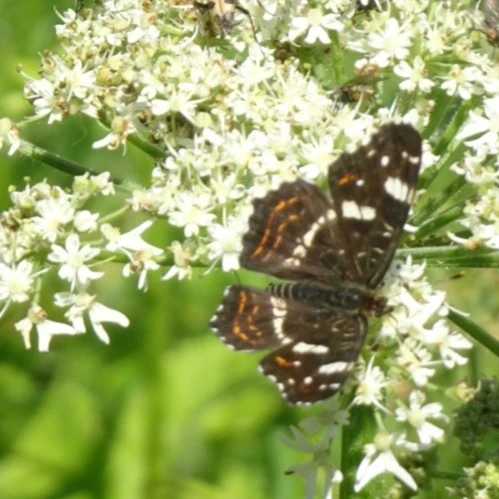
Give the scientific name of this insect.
Araschnia levana
